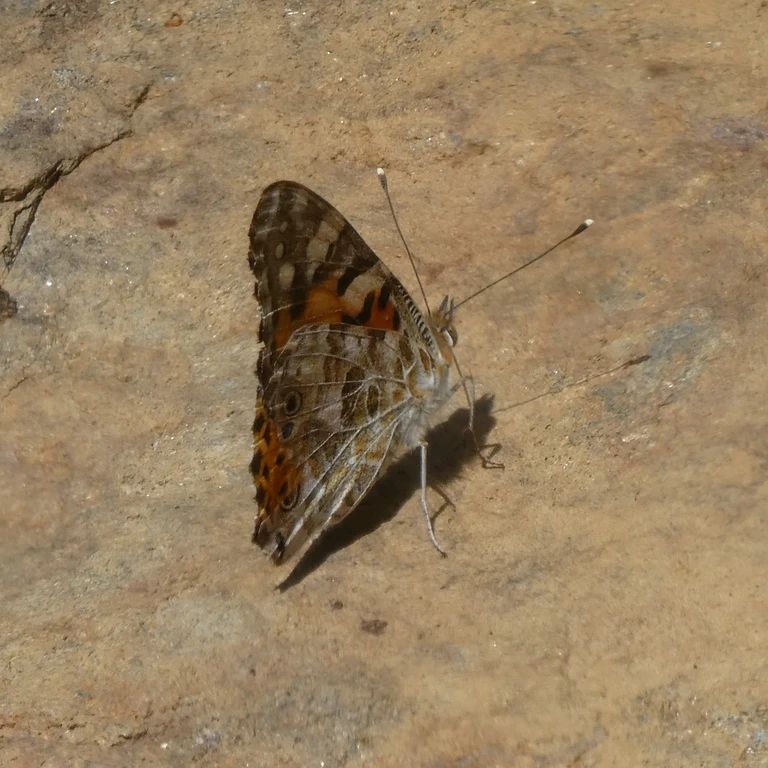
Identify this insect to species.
Vanessa cardui
